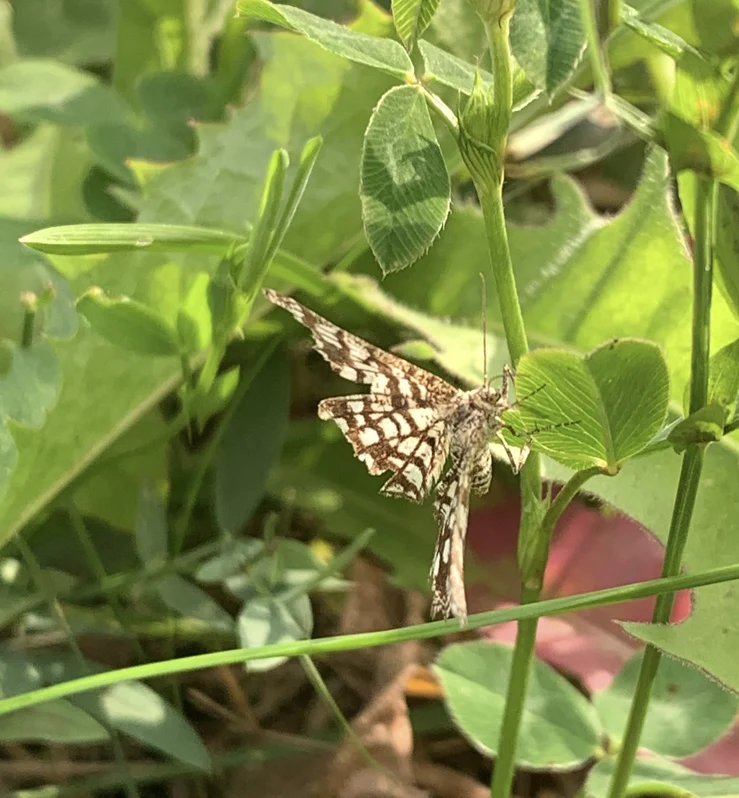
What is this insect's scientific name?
Chiasmia clathrata
